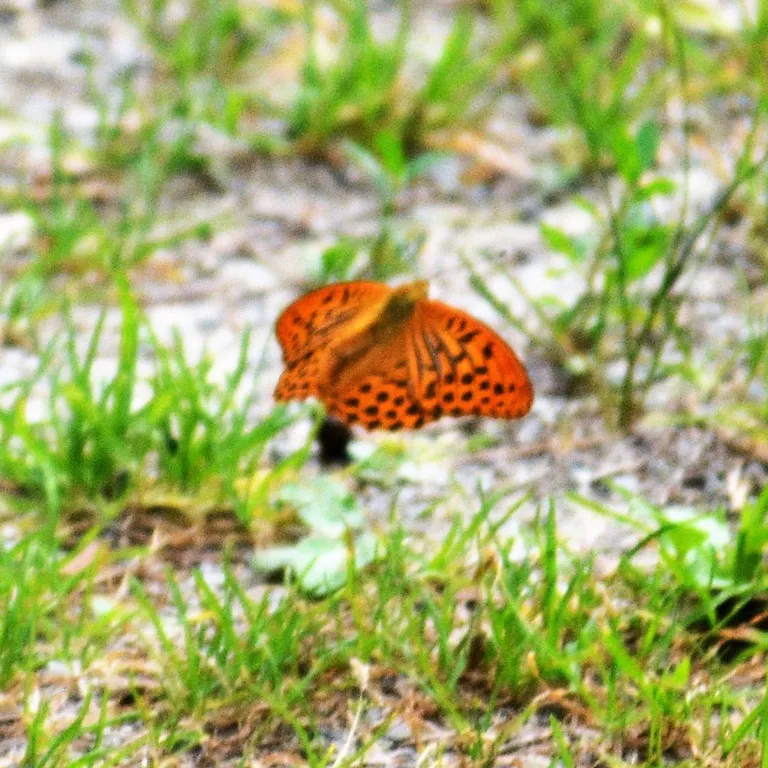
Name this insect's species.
Argynnis paphia
